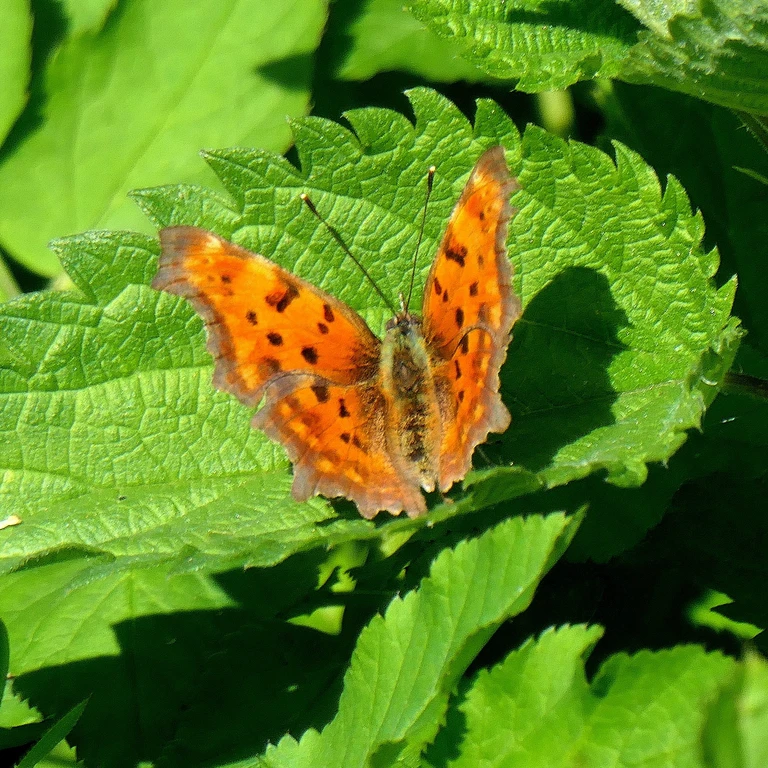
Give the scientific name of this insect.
Polygonia c-album
